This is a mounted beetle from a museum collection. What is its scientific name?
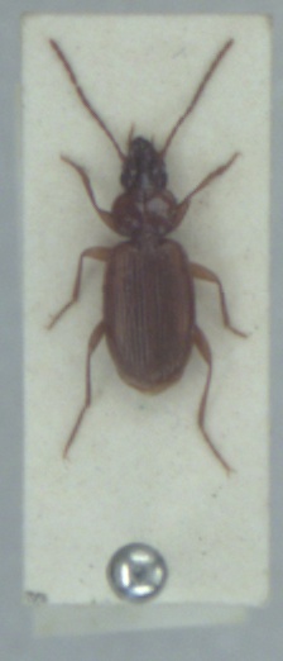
Trechus fulvus
